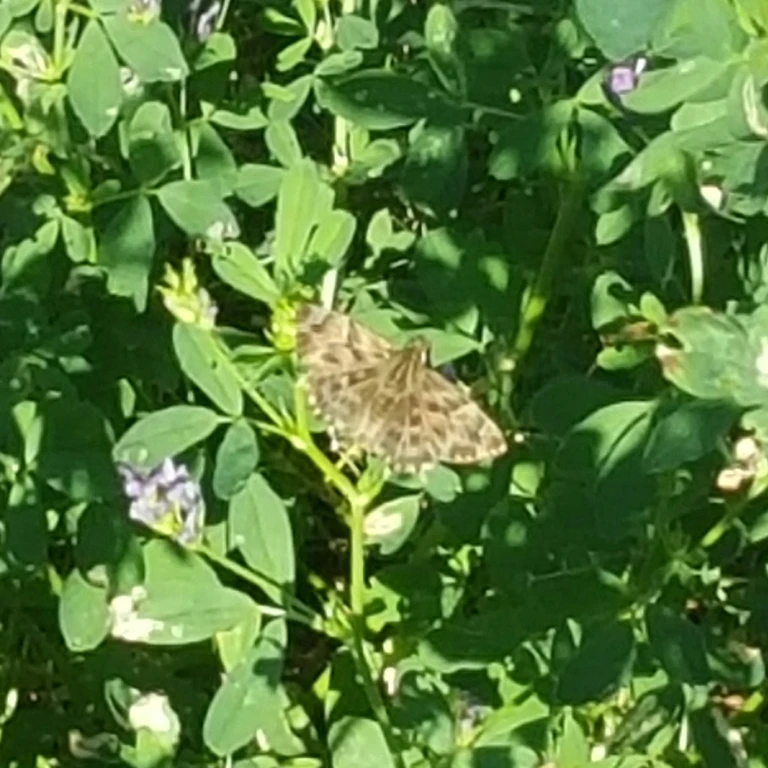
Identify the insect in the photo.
Carcharodus alceae
